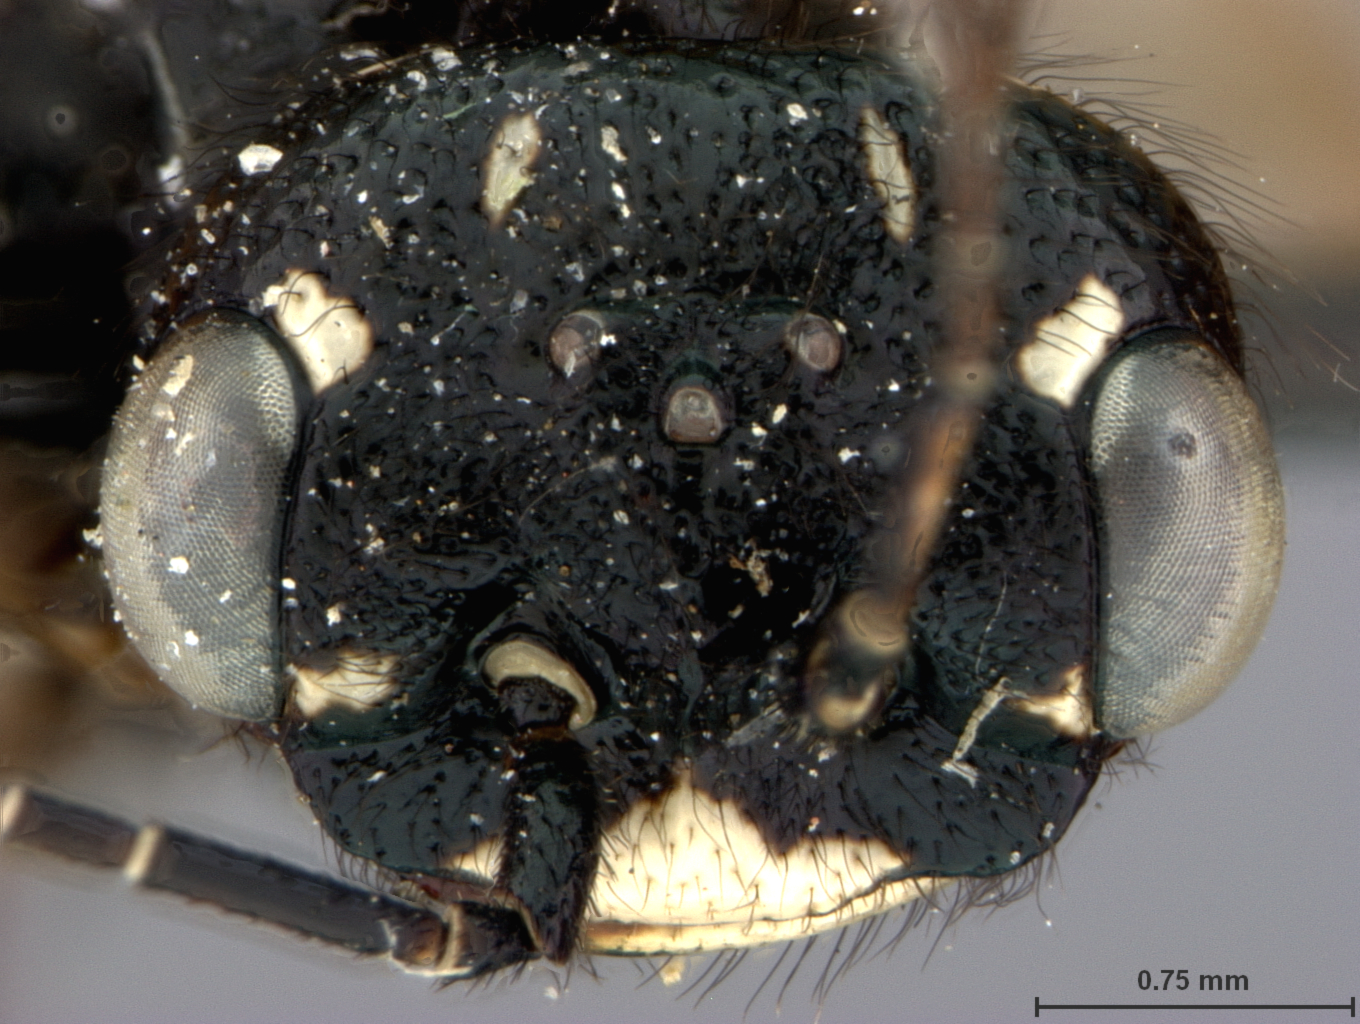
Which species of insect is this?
Acantholyda burkei
